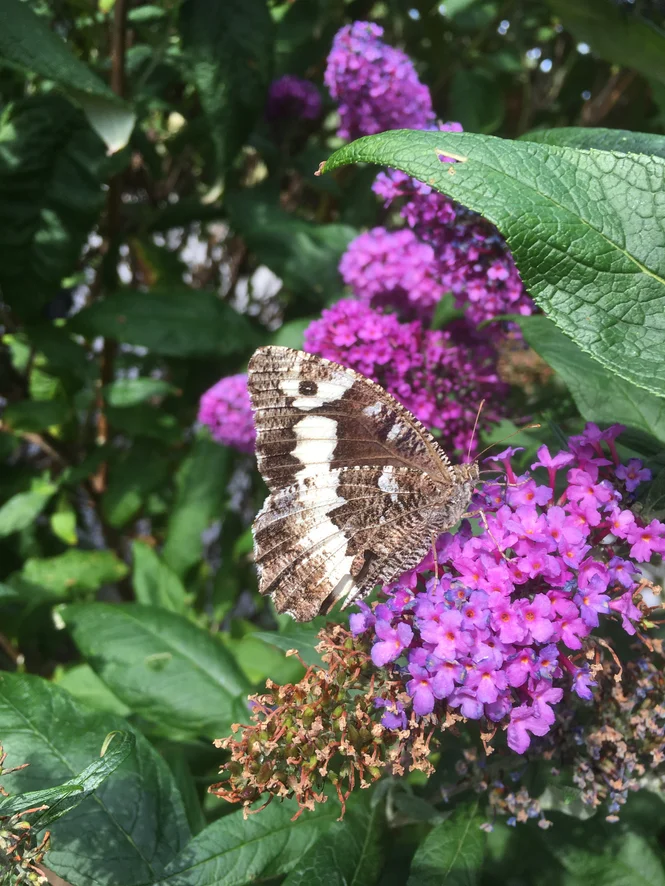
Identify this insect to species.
Brintesia circe
